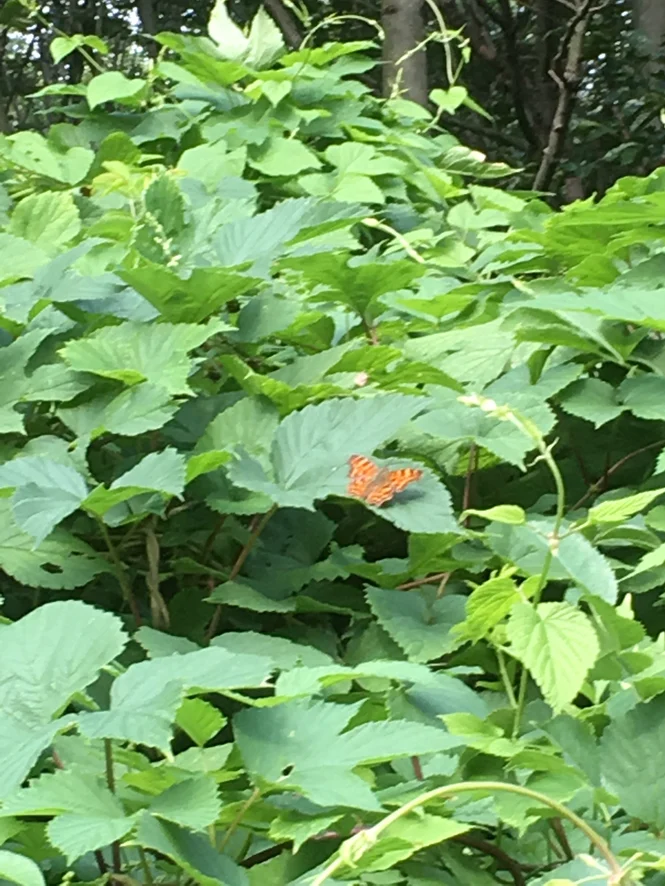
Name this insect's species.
Polygonia c-album
